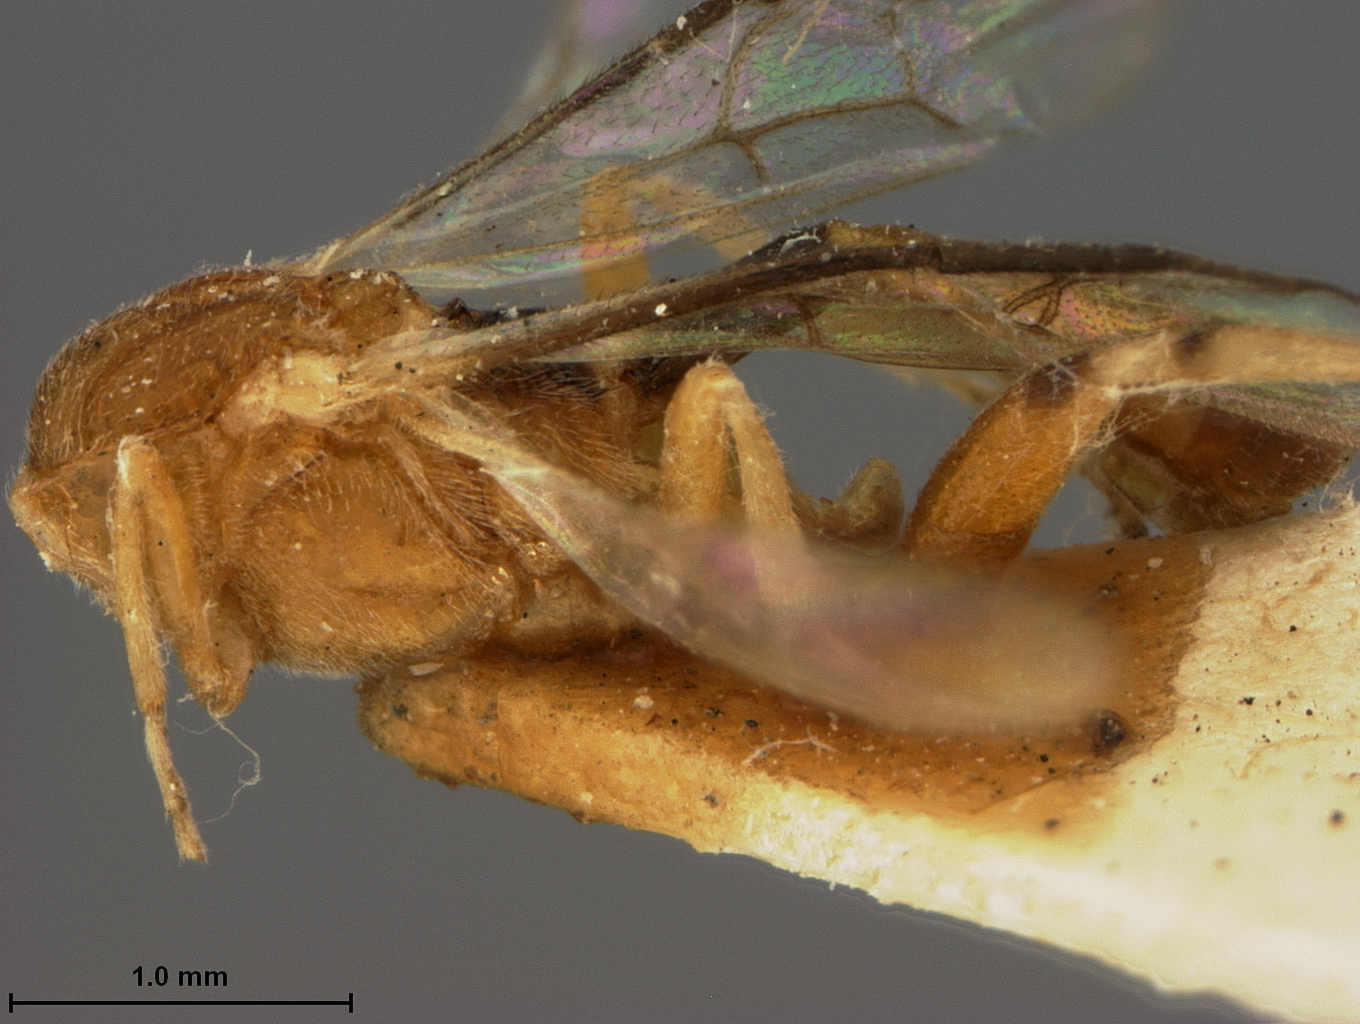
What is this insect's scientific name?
Microdus grapholithae
